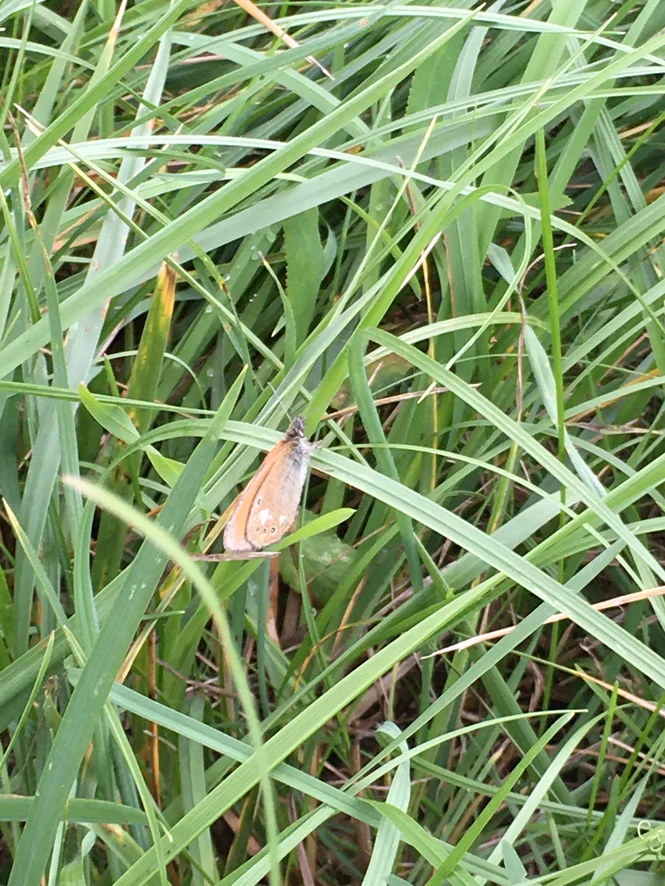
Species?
Coenonympha glycerion (also Coenonympha iphis)
